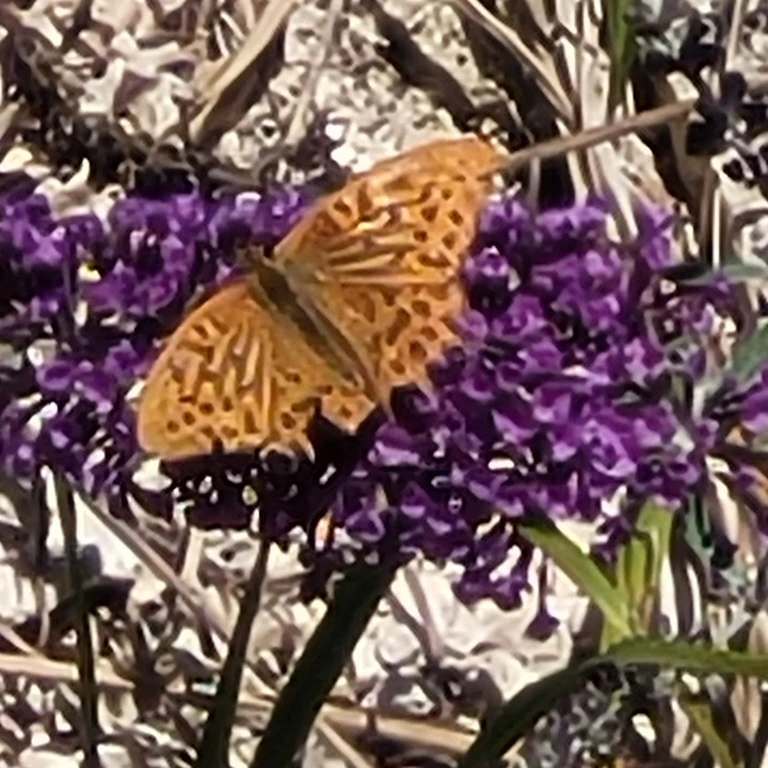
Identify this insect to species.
Argynnis paphia
